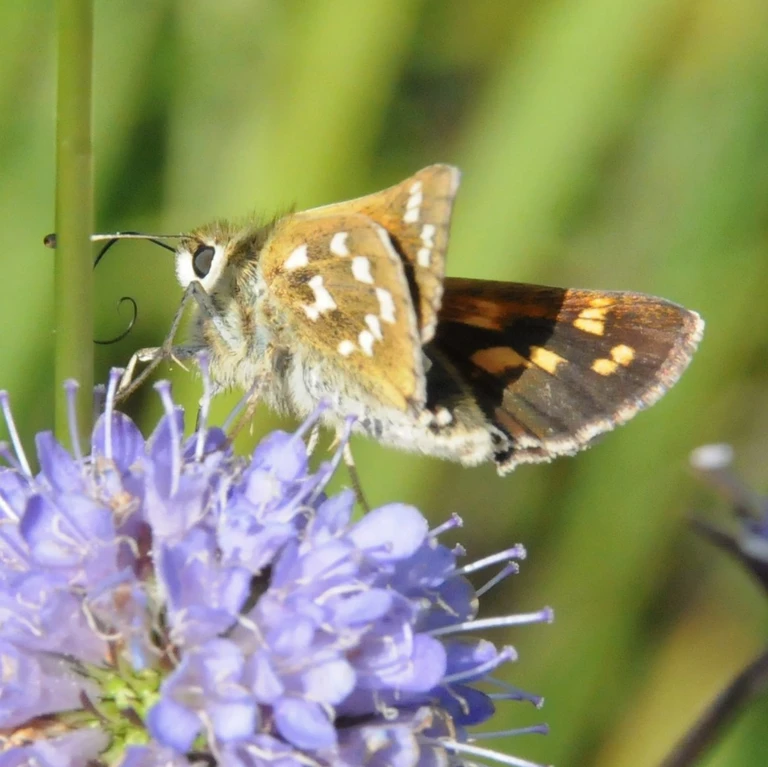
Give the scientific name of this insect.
Hesperia comma
